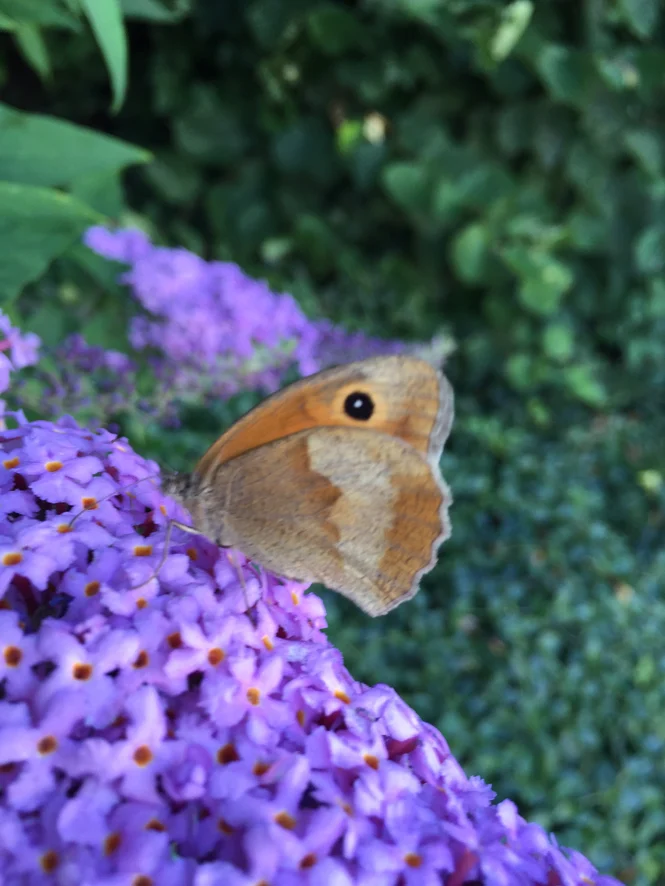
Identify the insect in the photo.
Maniola jurtina
